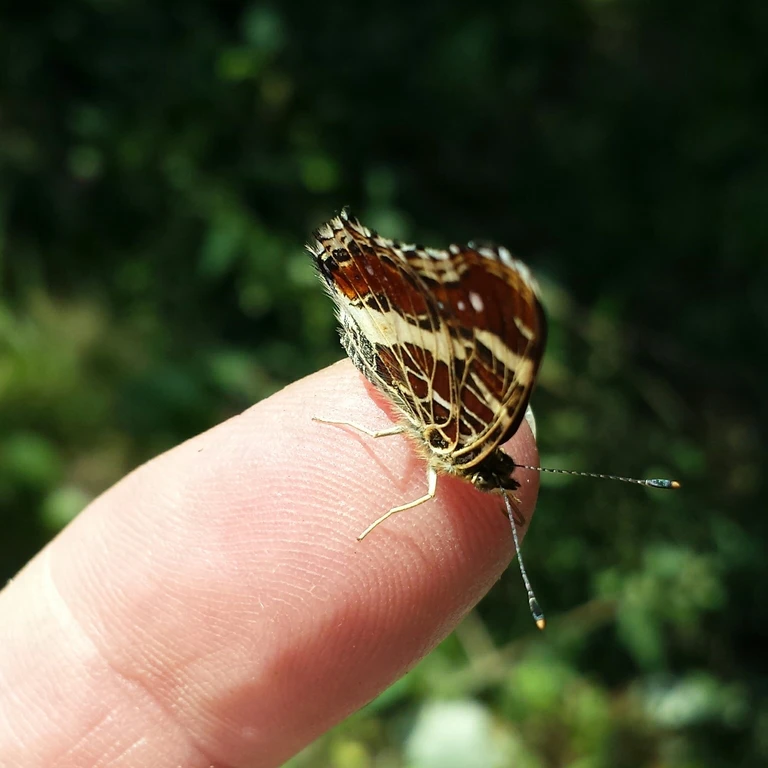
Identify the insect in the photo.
Araschnia levana
